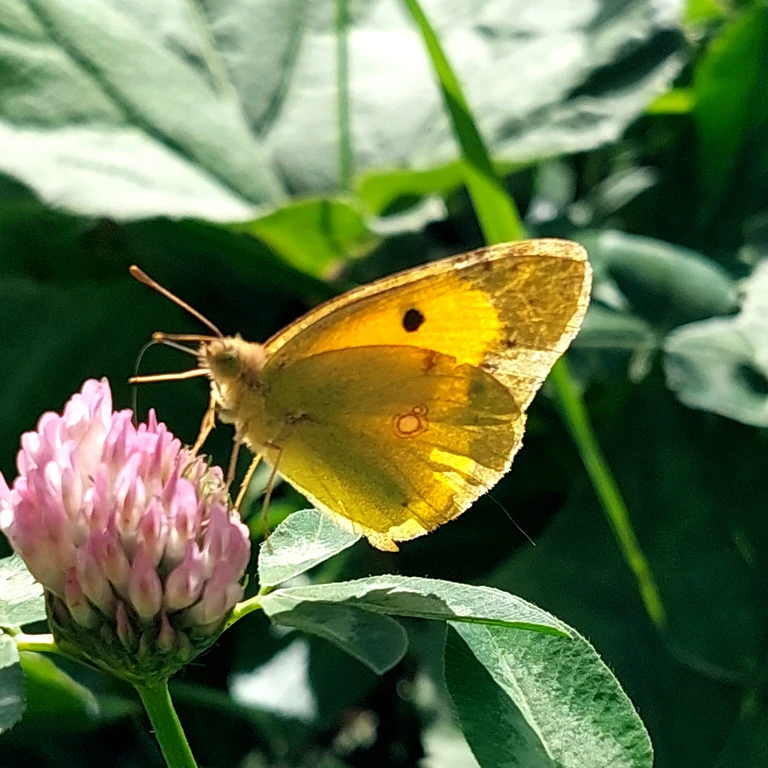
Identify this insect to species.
Colias croceus
